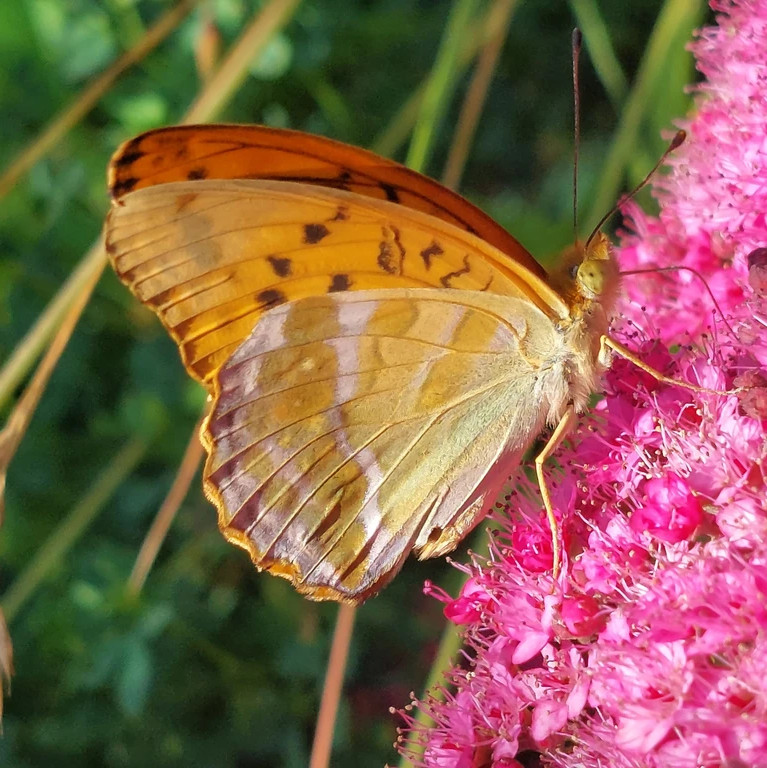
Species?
Argynnis paphia
